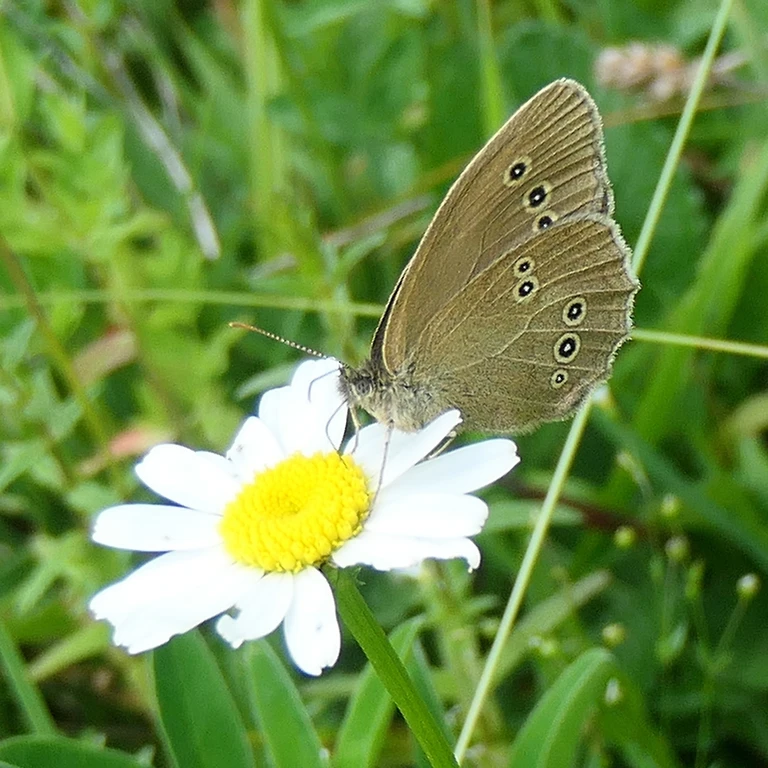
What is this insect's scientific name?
Aphantopus hyperantus
